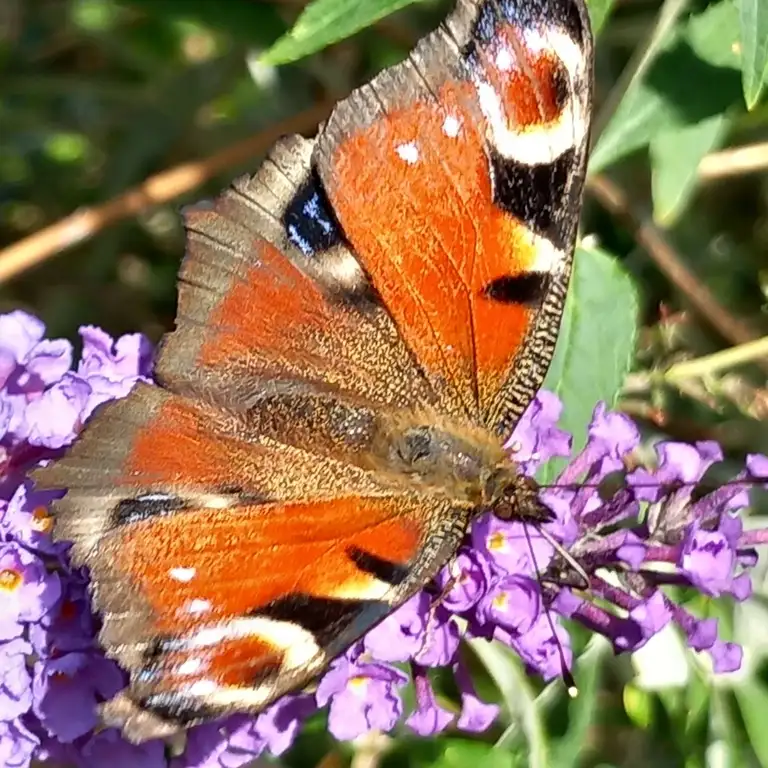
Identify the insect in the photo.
Aglais io
